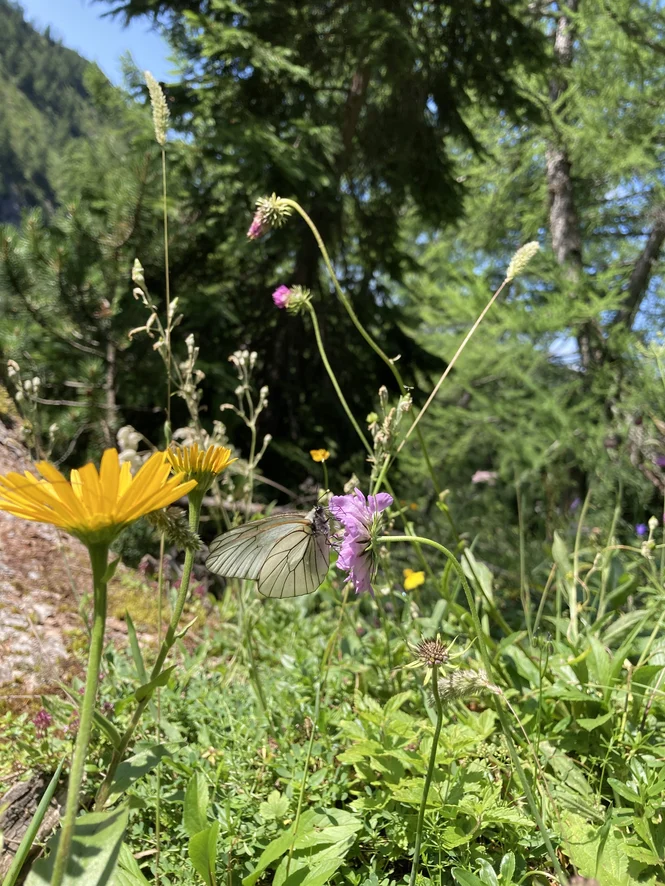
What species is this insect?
Aporia crataegi
